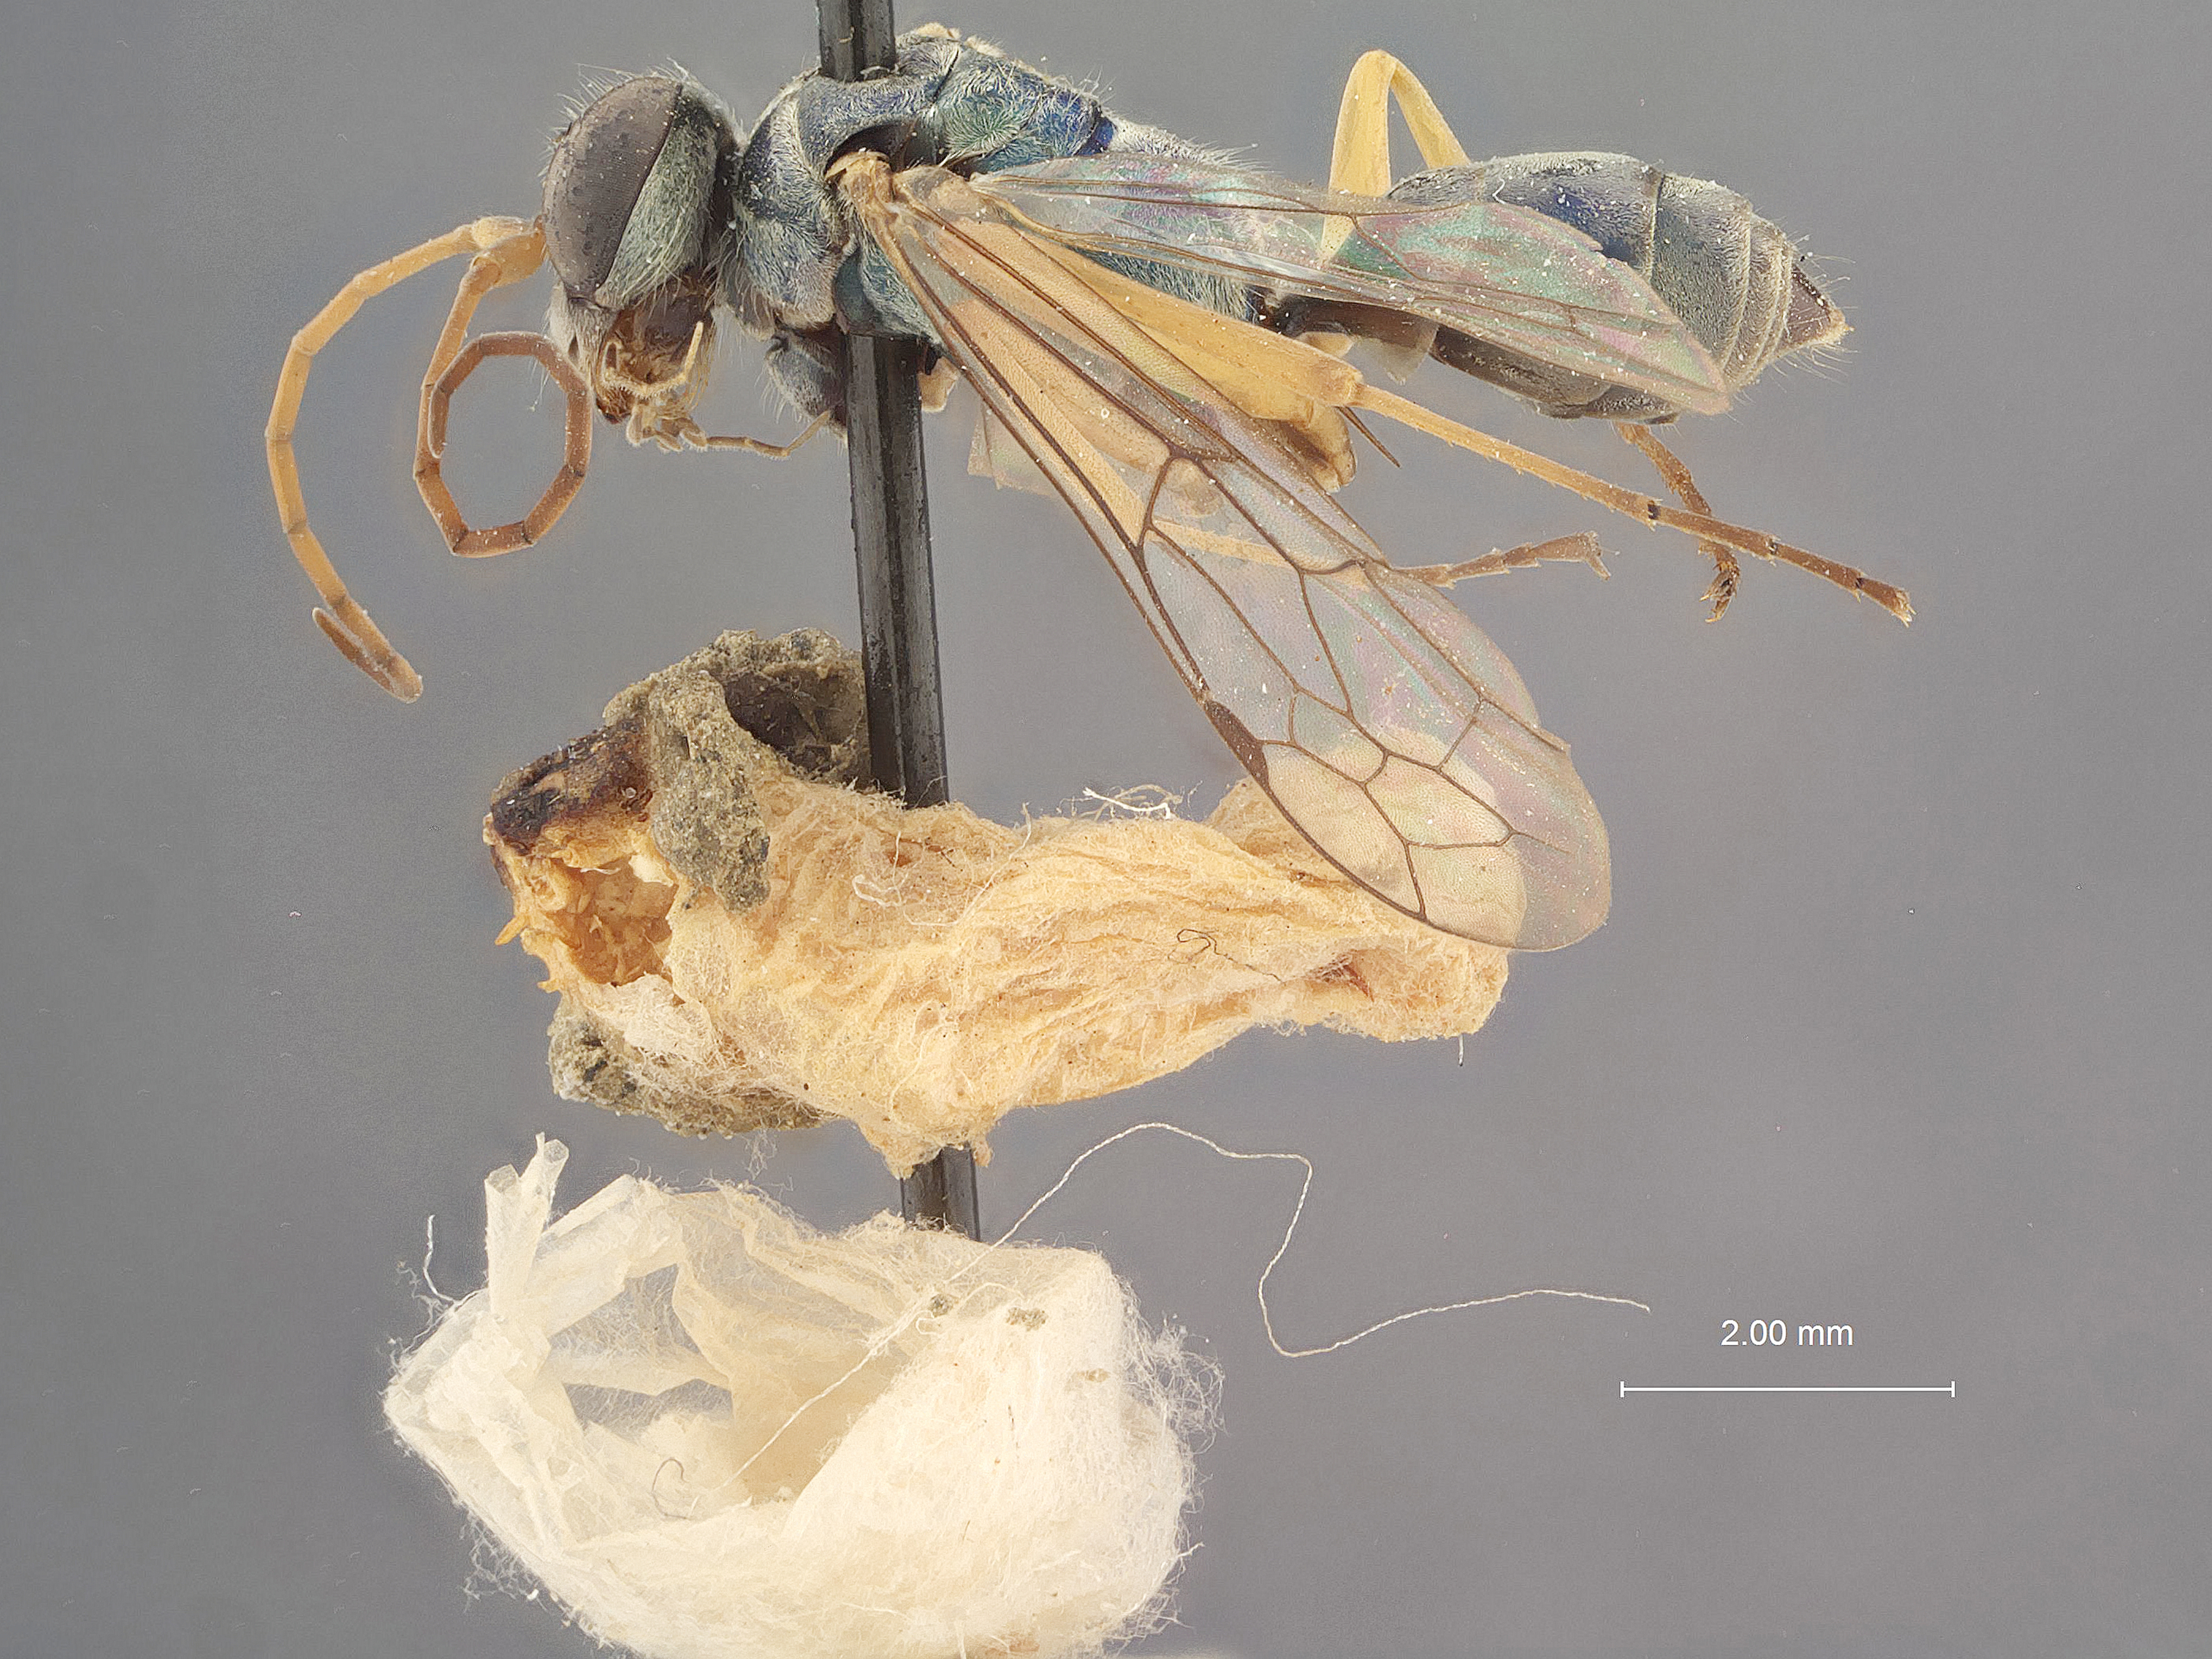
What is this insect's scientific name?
Auplopus eriodes
